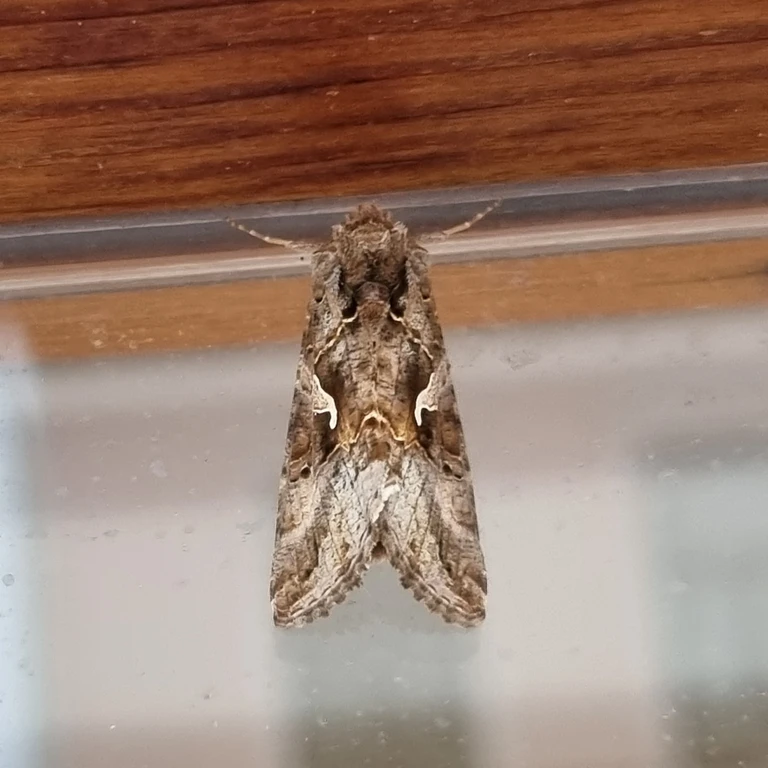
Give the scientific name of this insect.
Autographa gamma
